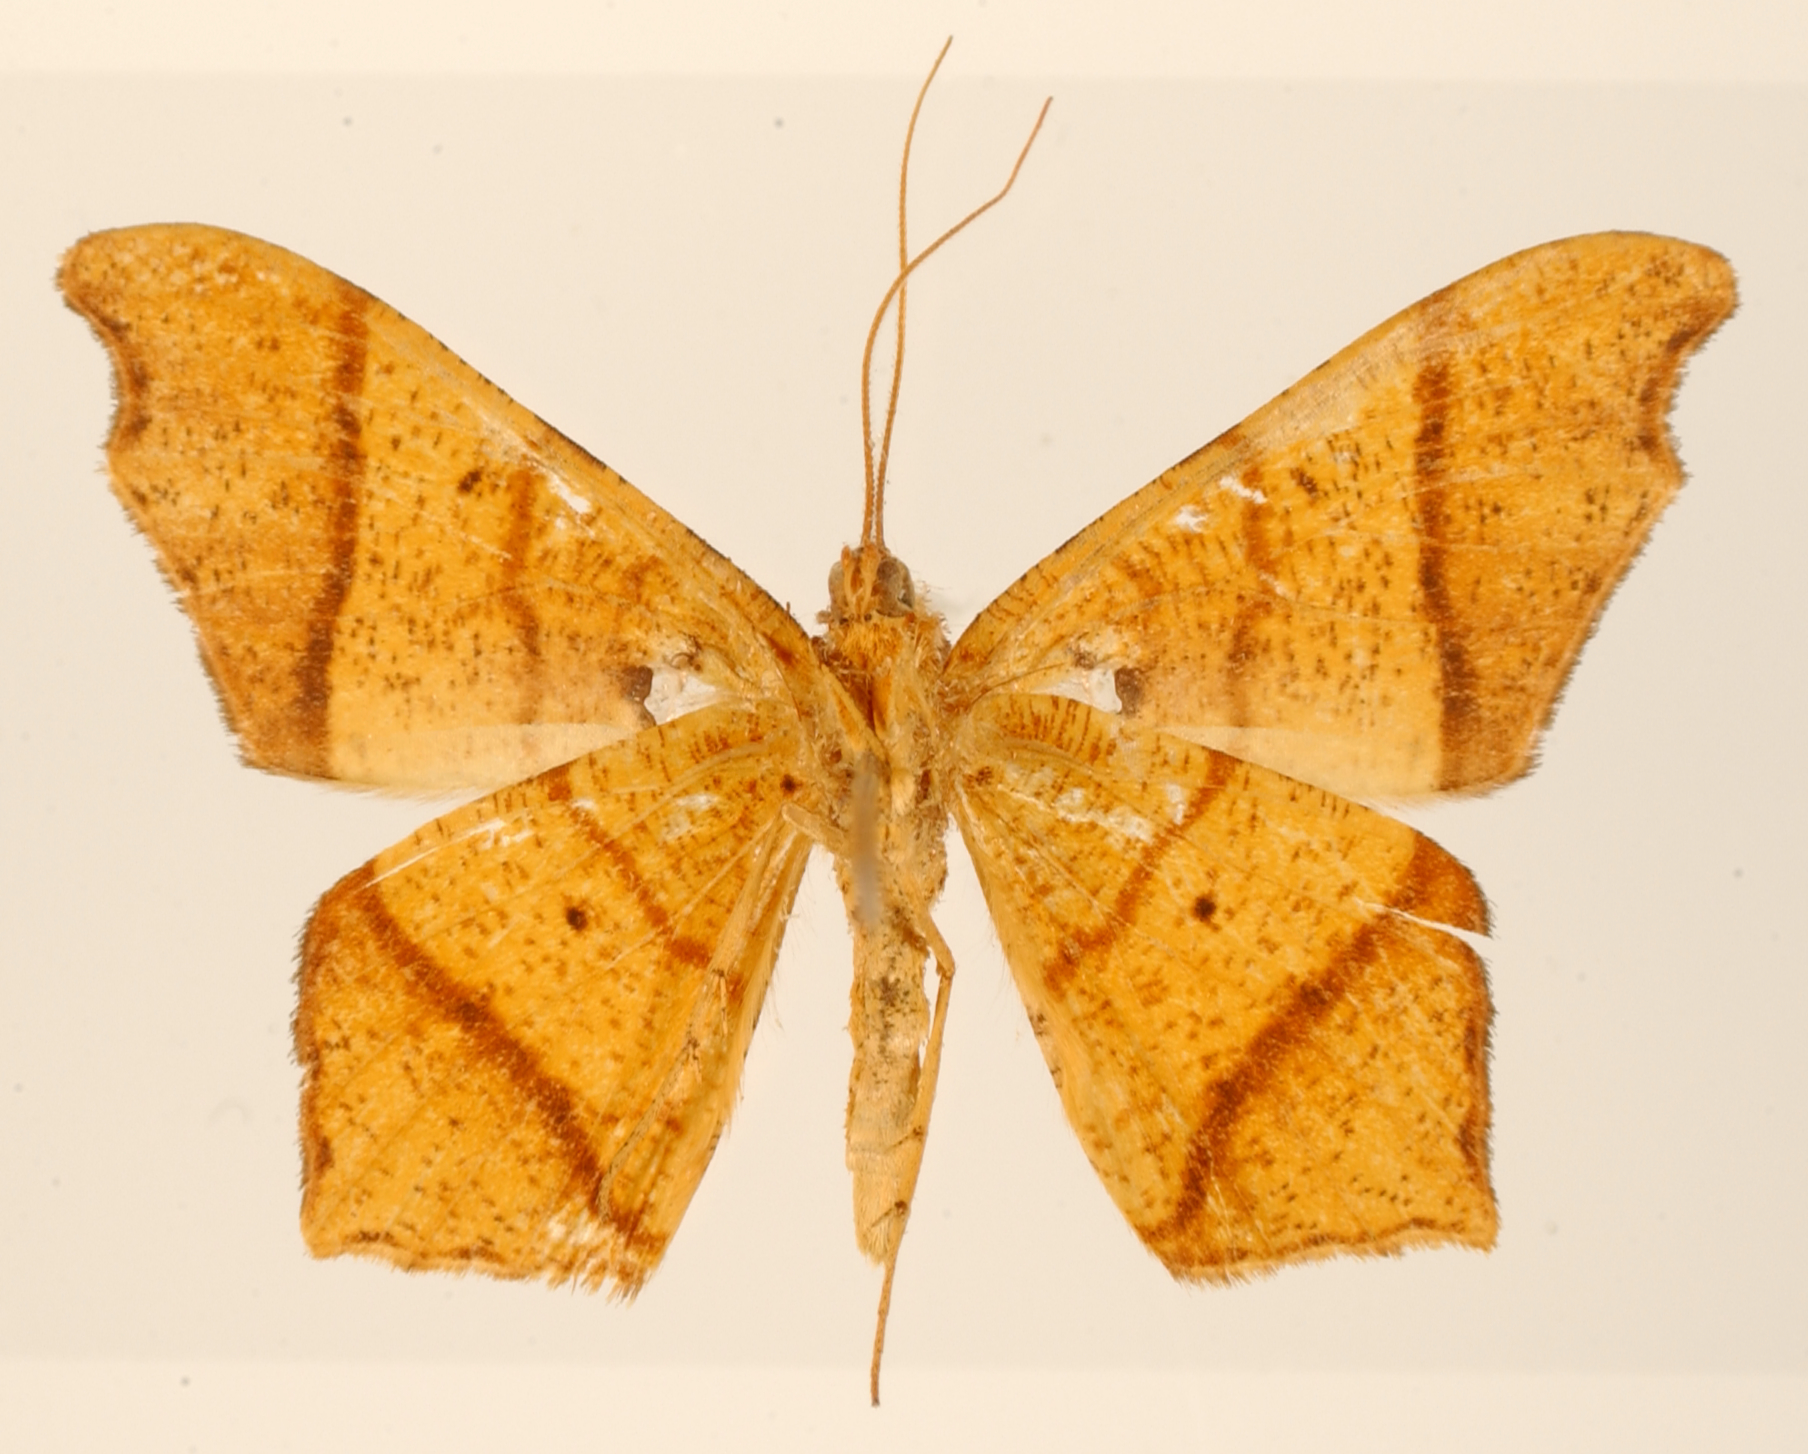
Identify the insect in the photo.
Semiothisa subfulva
